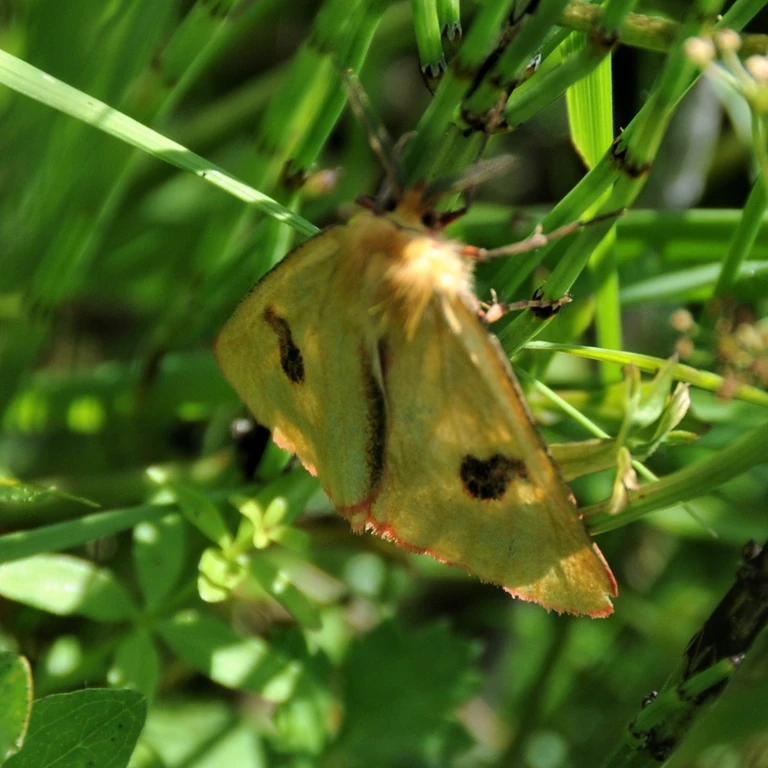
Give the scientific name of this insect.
Diacrisia sannio
